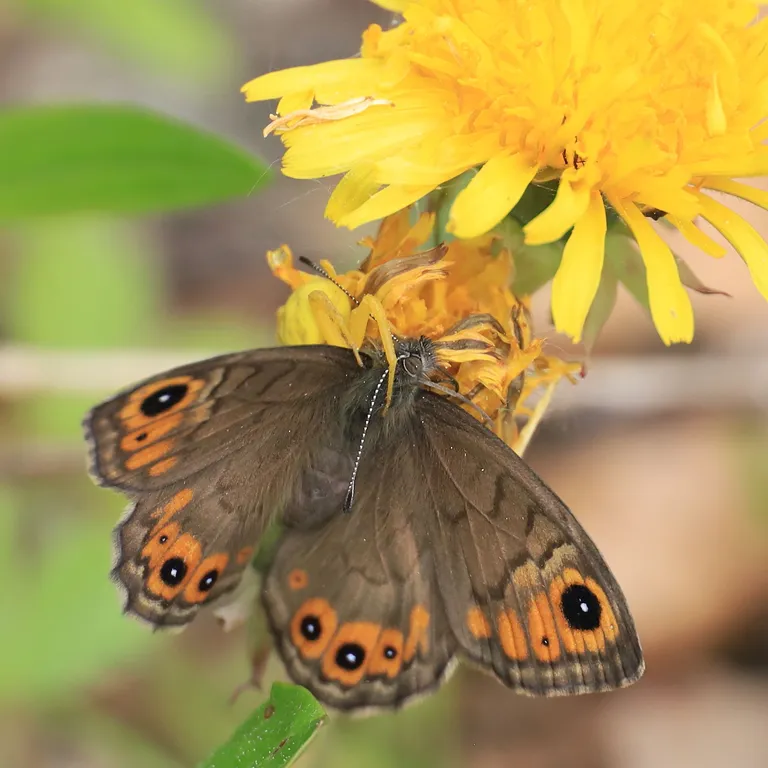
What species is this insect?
Lasiommata petropolitana (also Pararge petropolitana)
